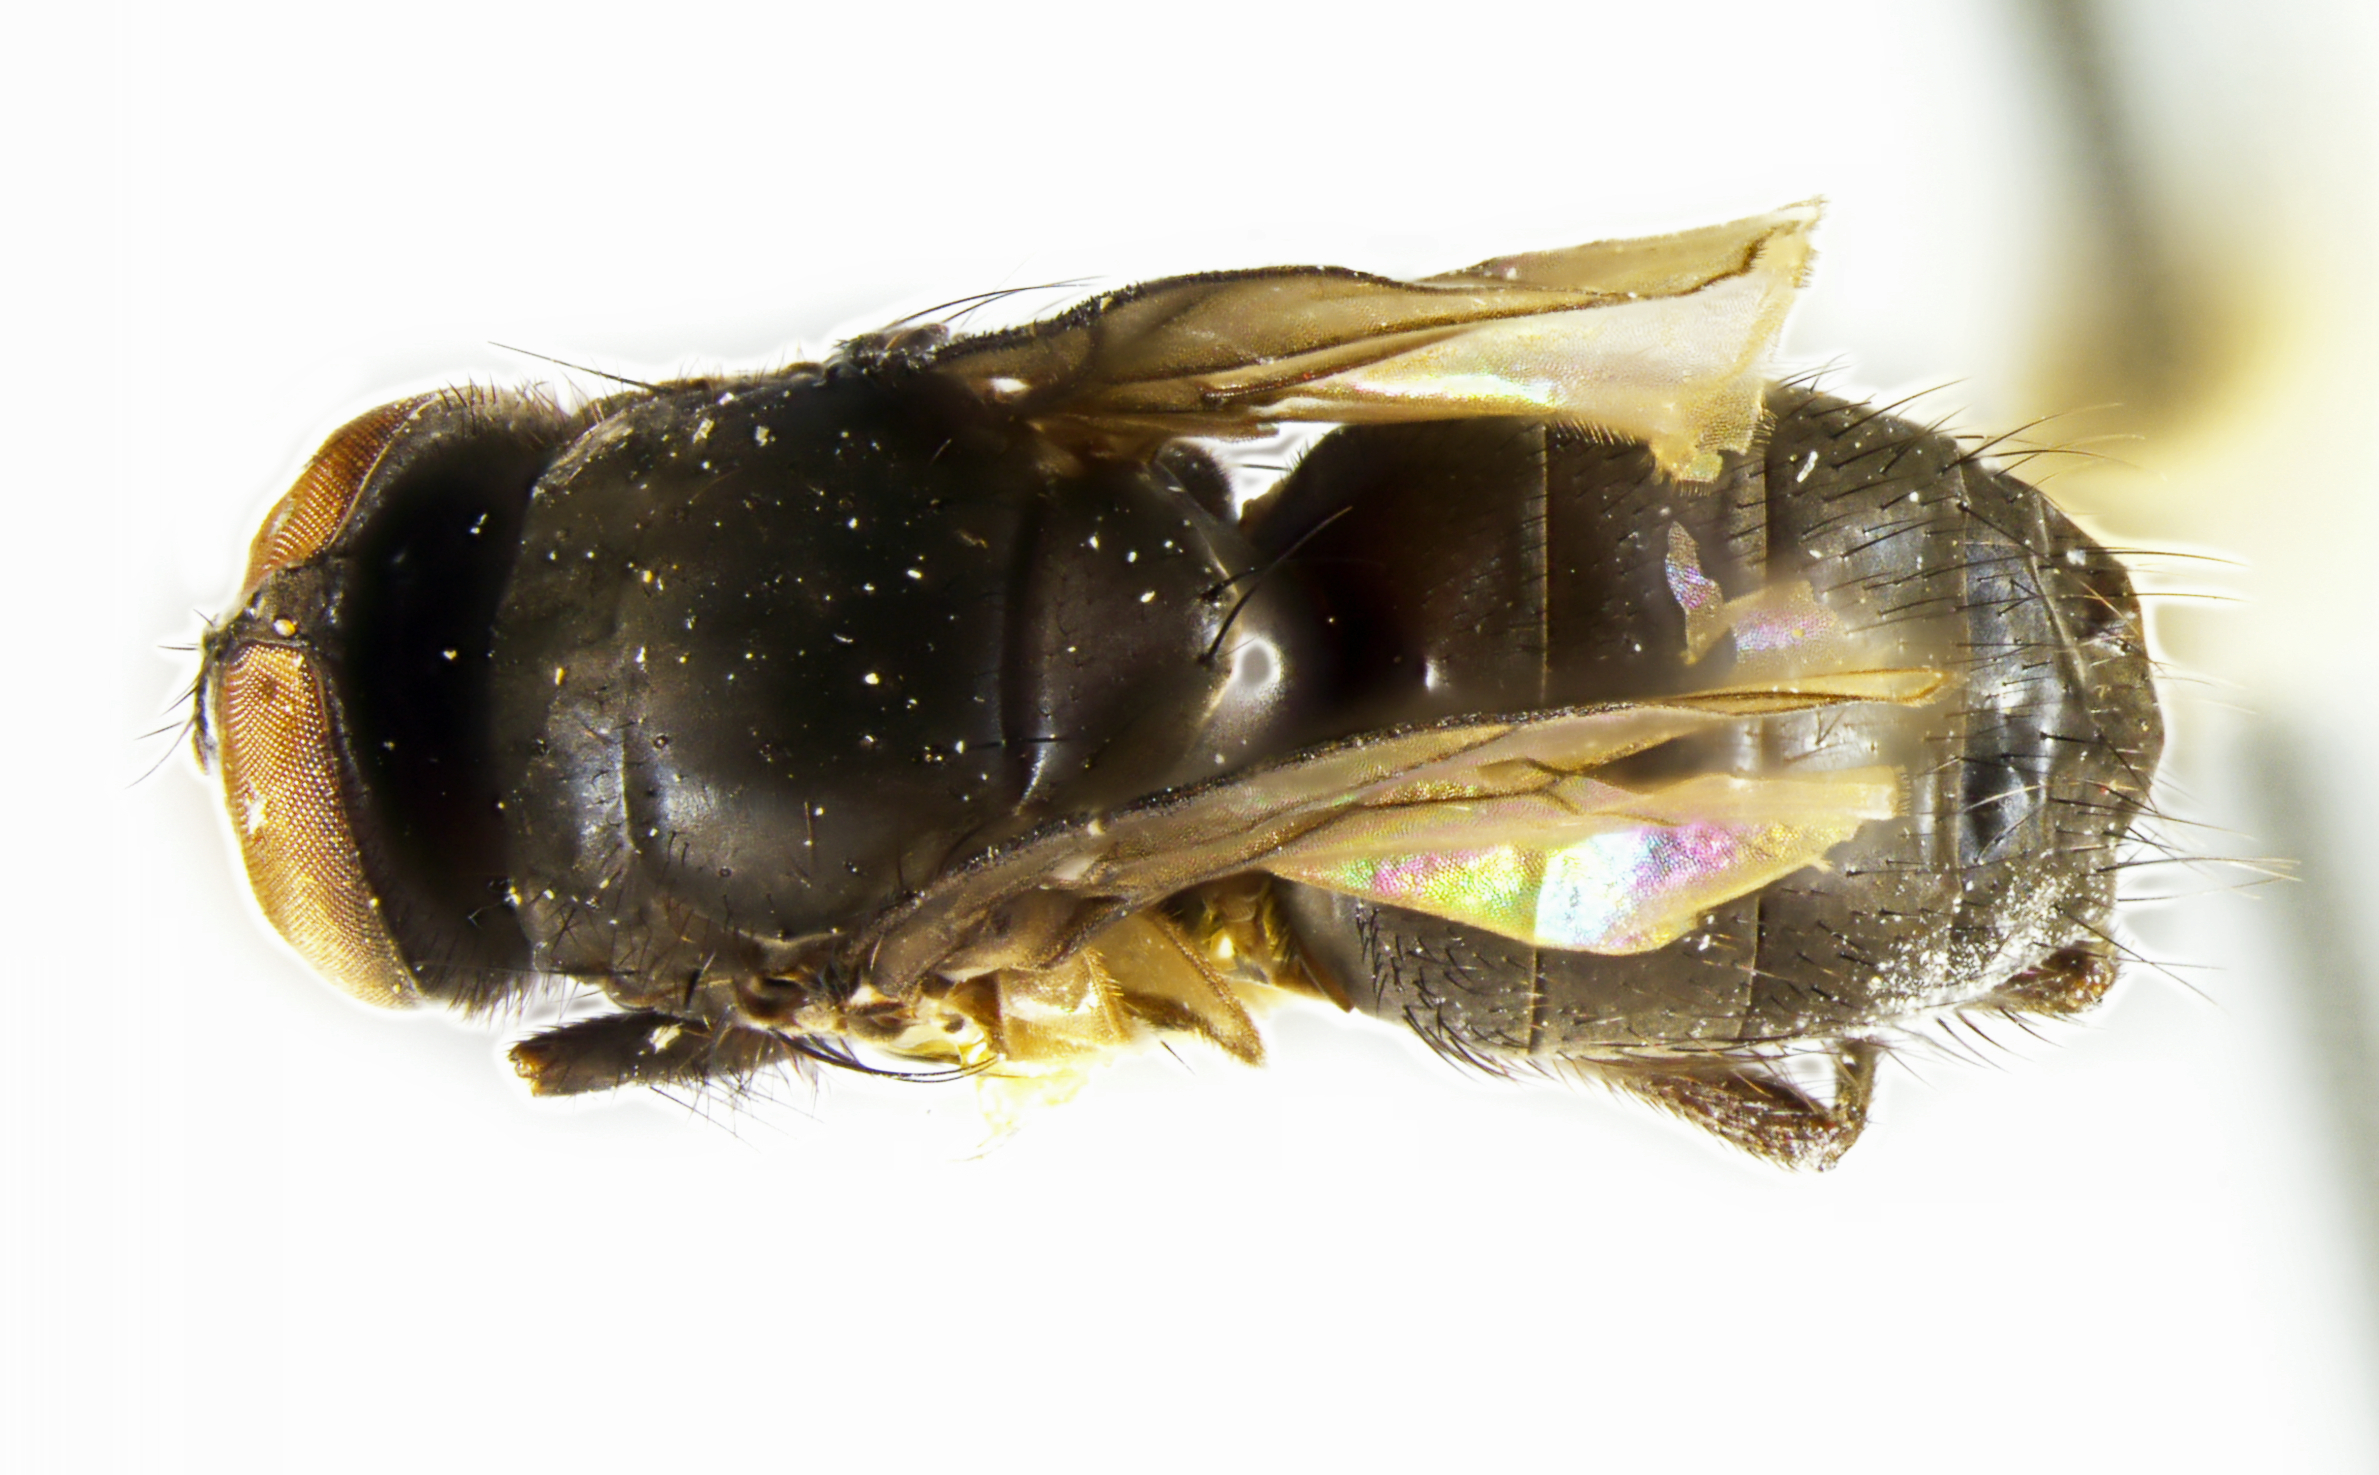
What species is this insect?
Spilogona nigerrima
